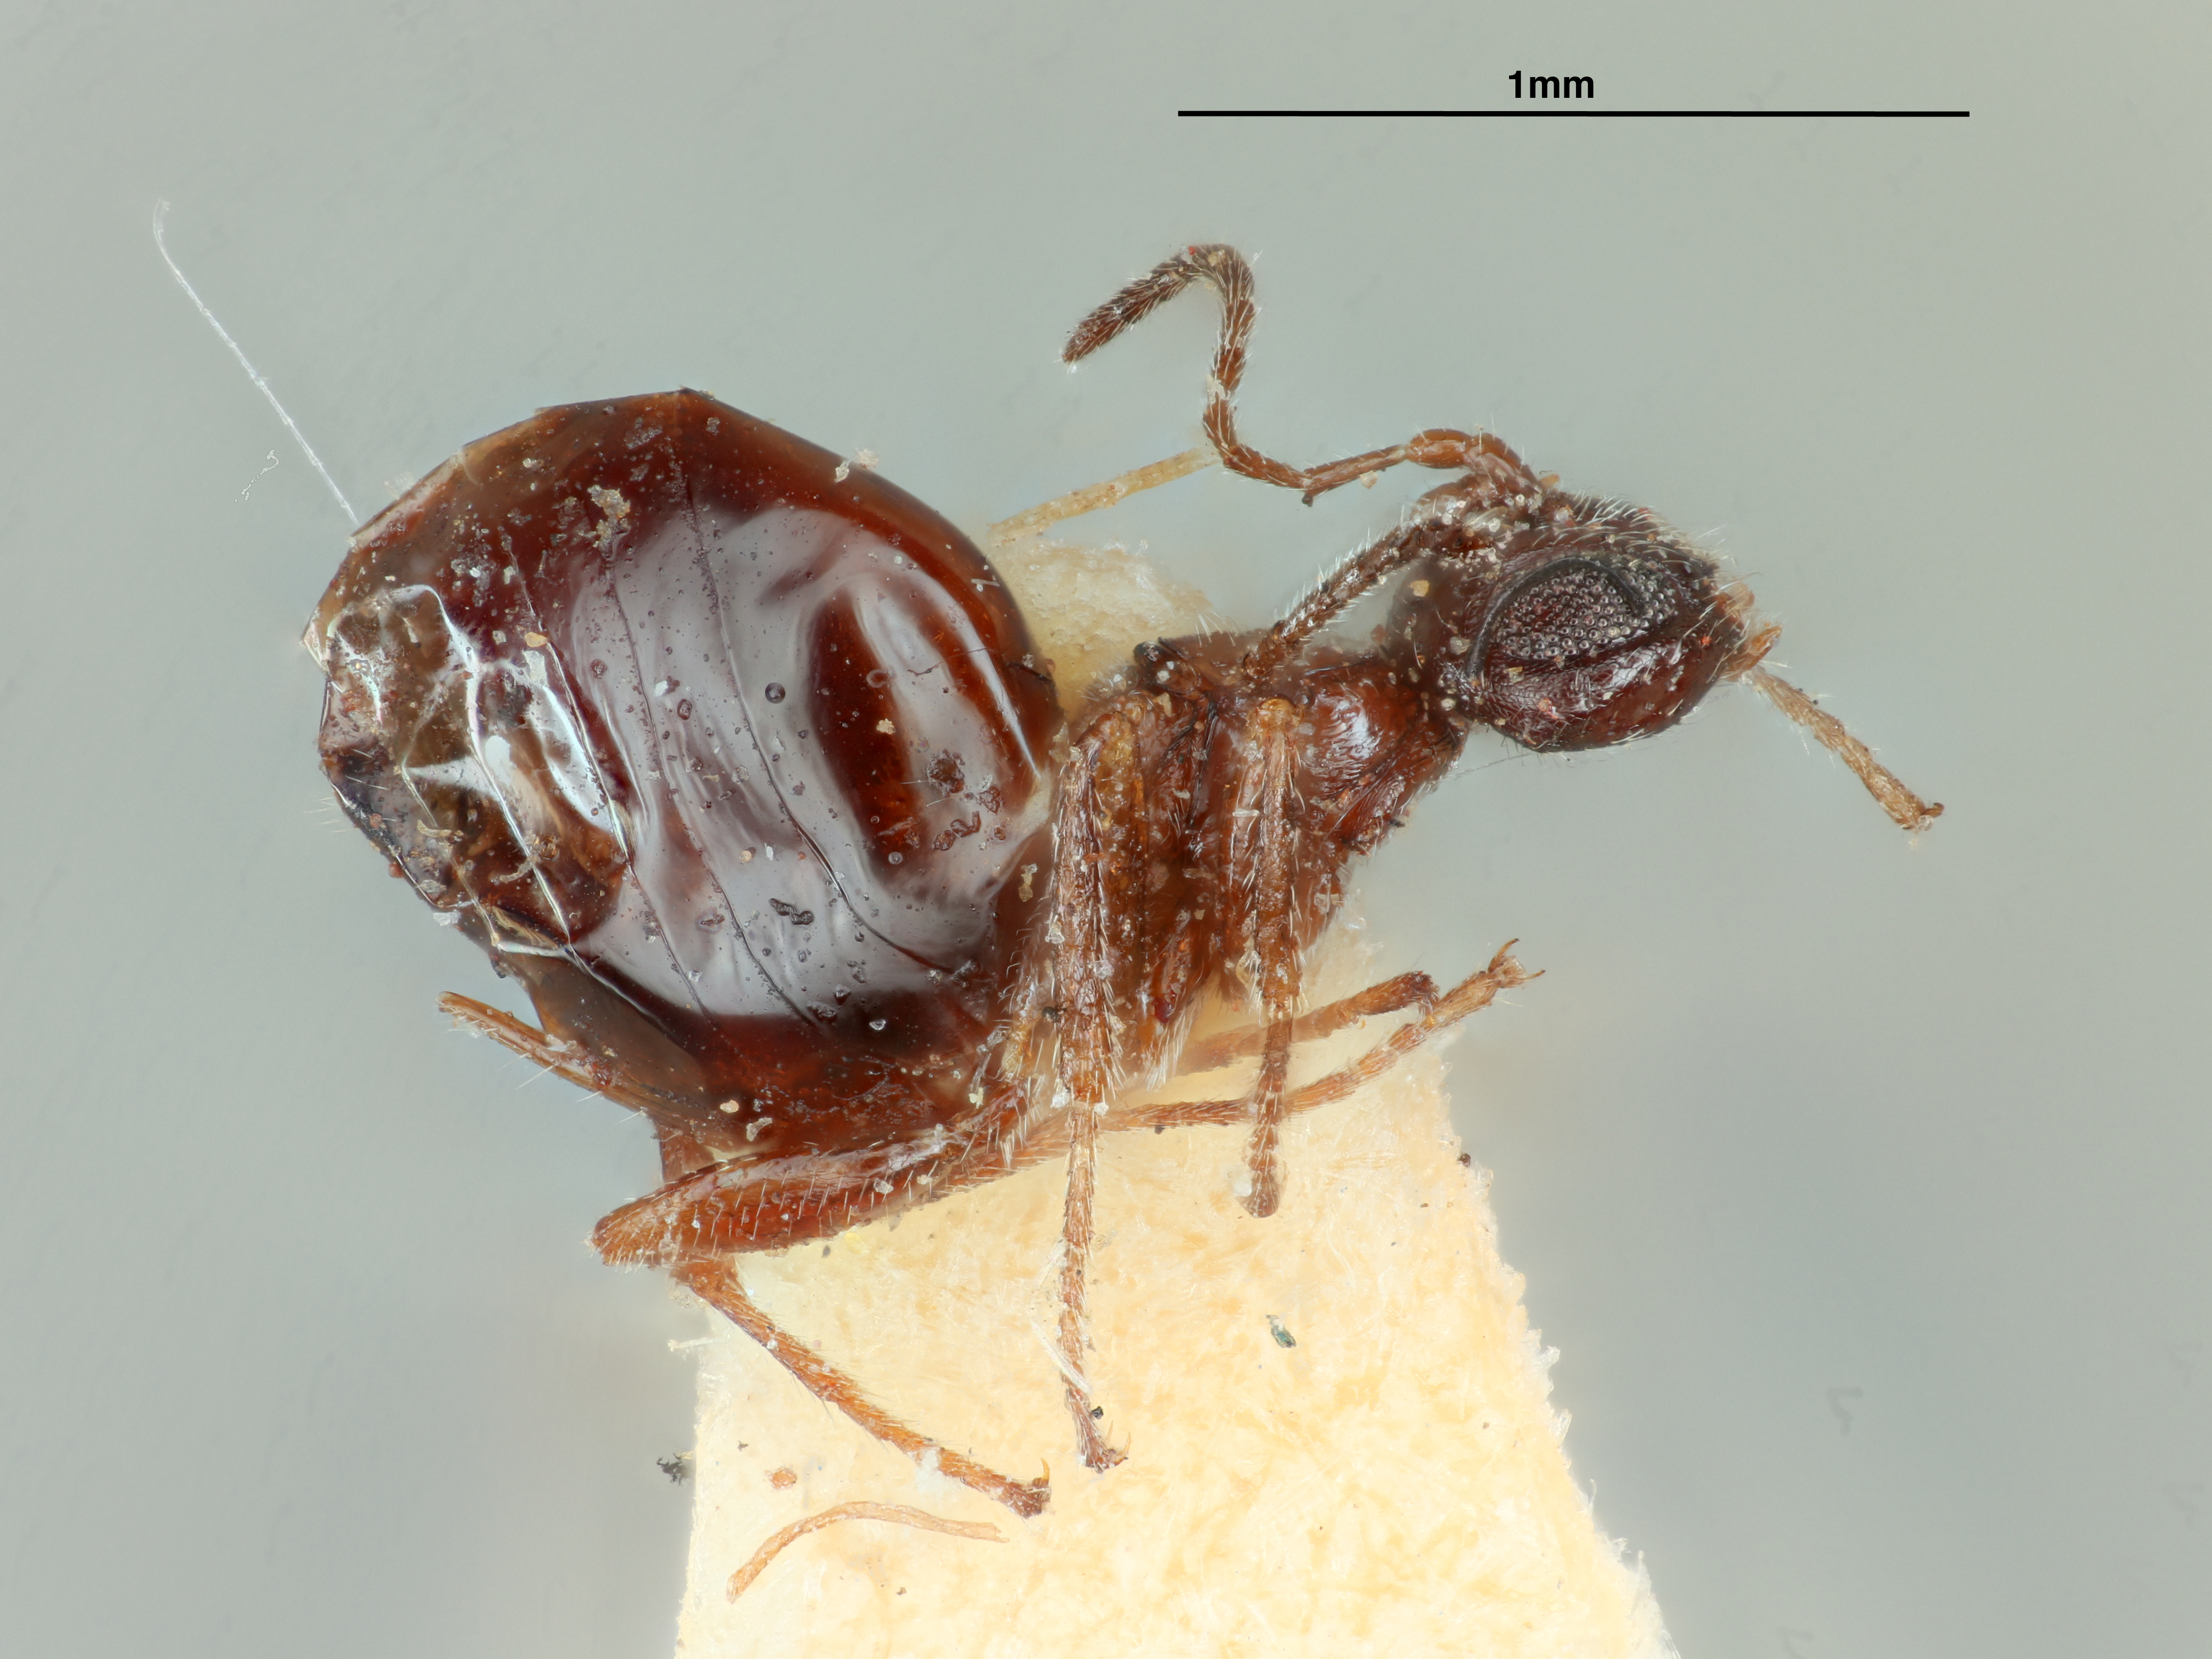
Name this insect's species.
Trigonaspis cupella
